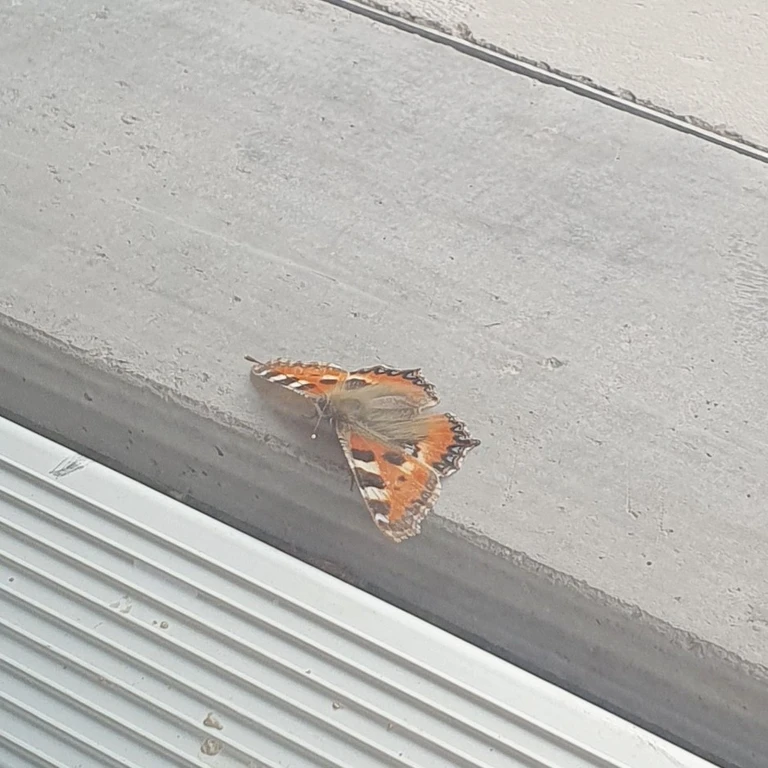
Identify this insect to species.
Aglais urticae
